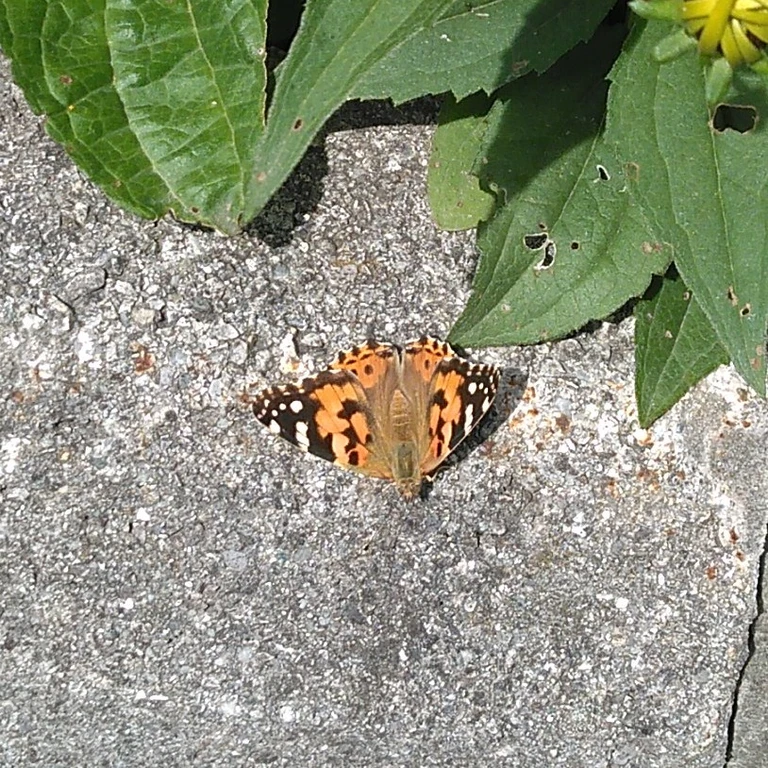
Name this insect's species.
Vanessa cardui
